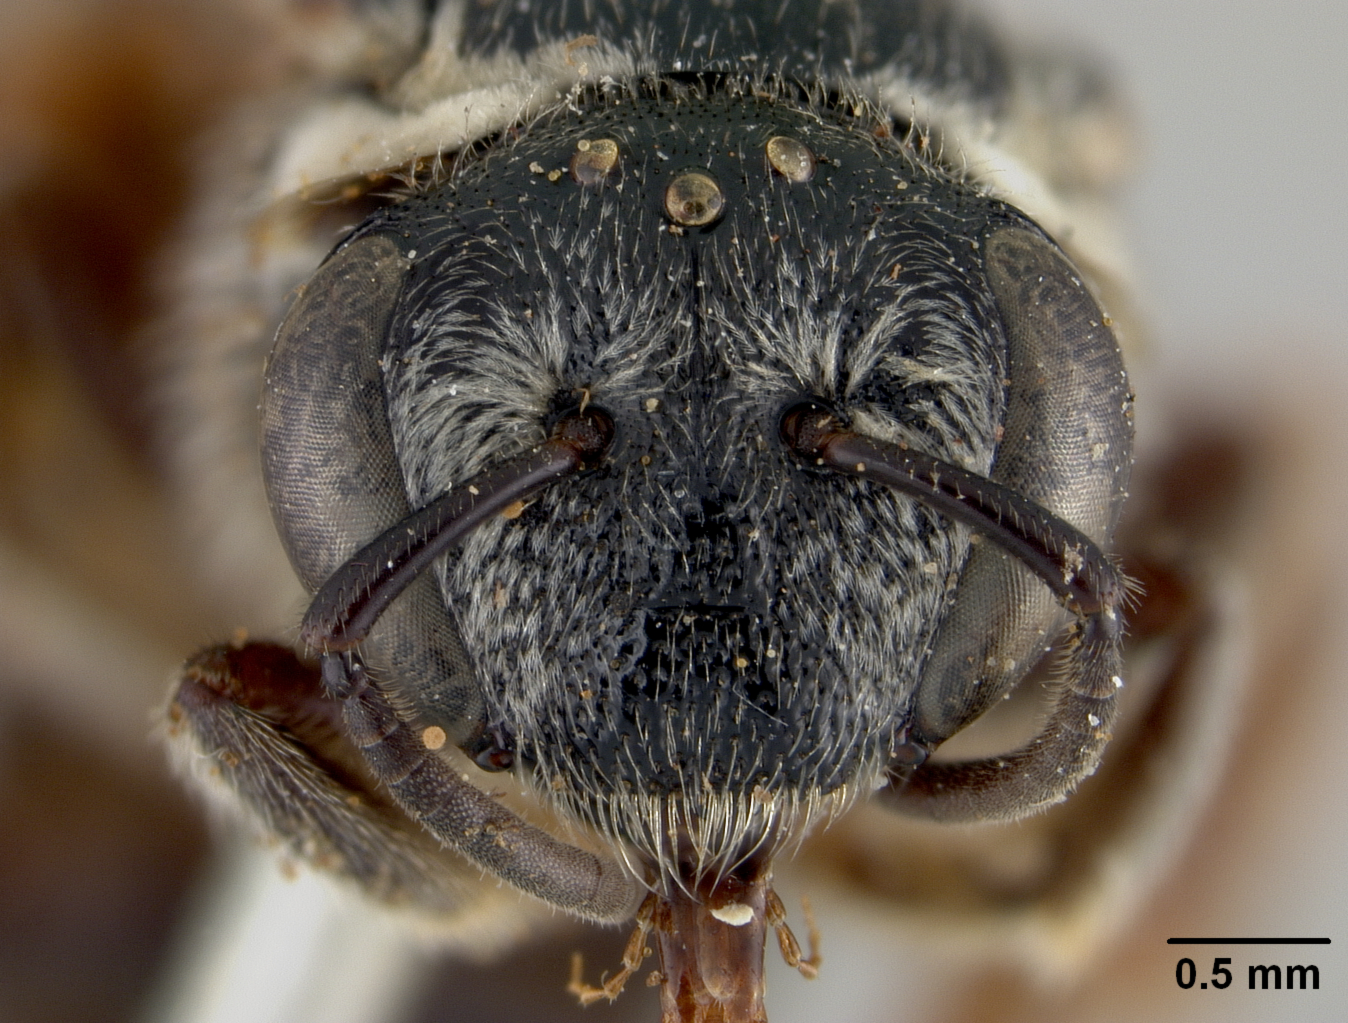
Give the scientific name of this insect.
Nomia opacula
